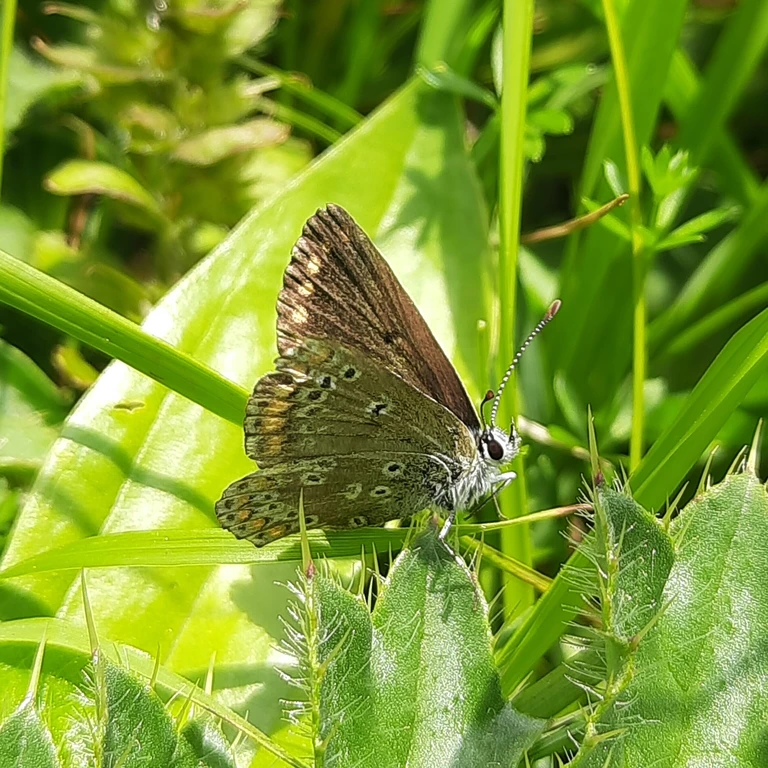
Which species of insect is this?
Aricia agestis/artaxerxes
